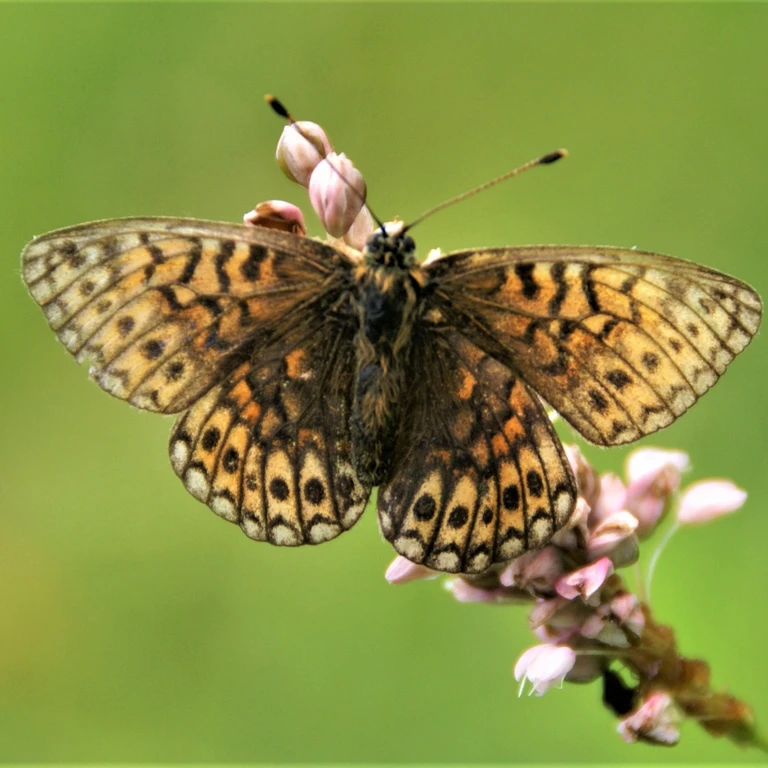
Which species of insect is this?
Boloria eunomia
